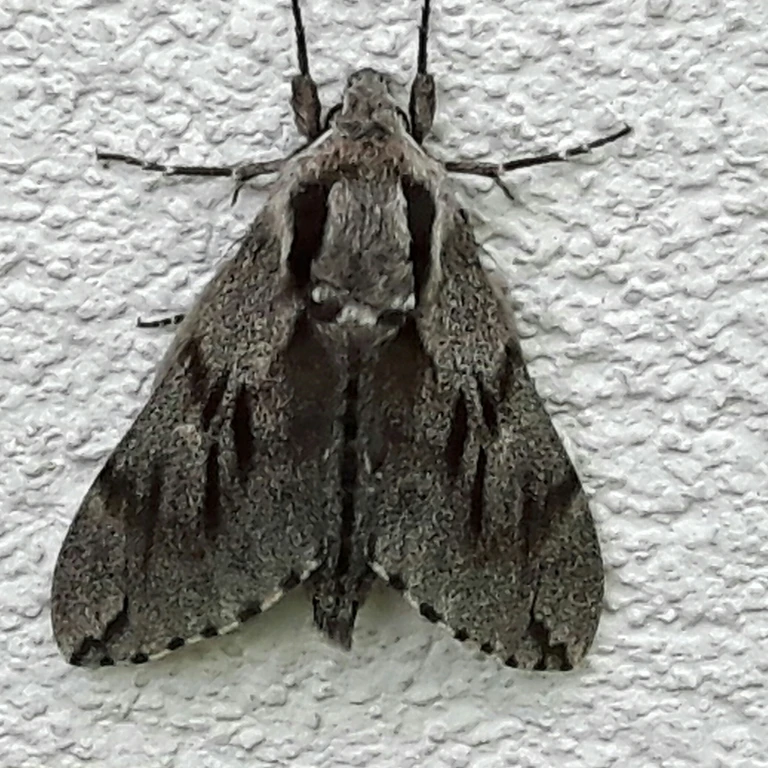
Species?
Sphinx pinastri
